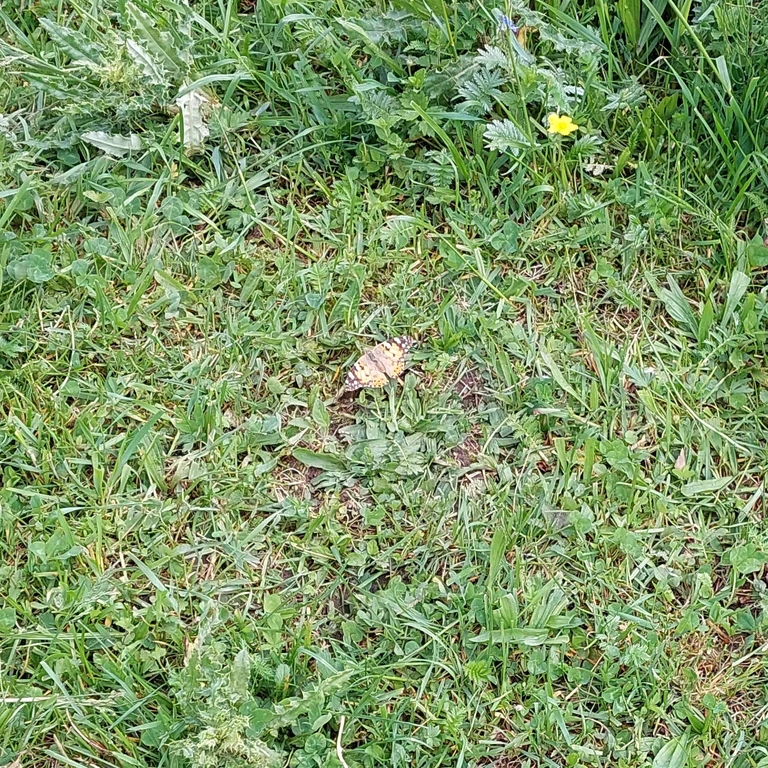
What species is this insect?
Vanessa cardui
